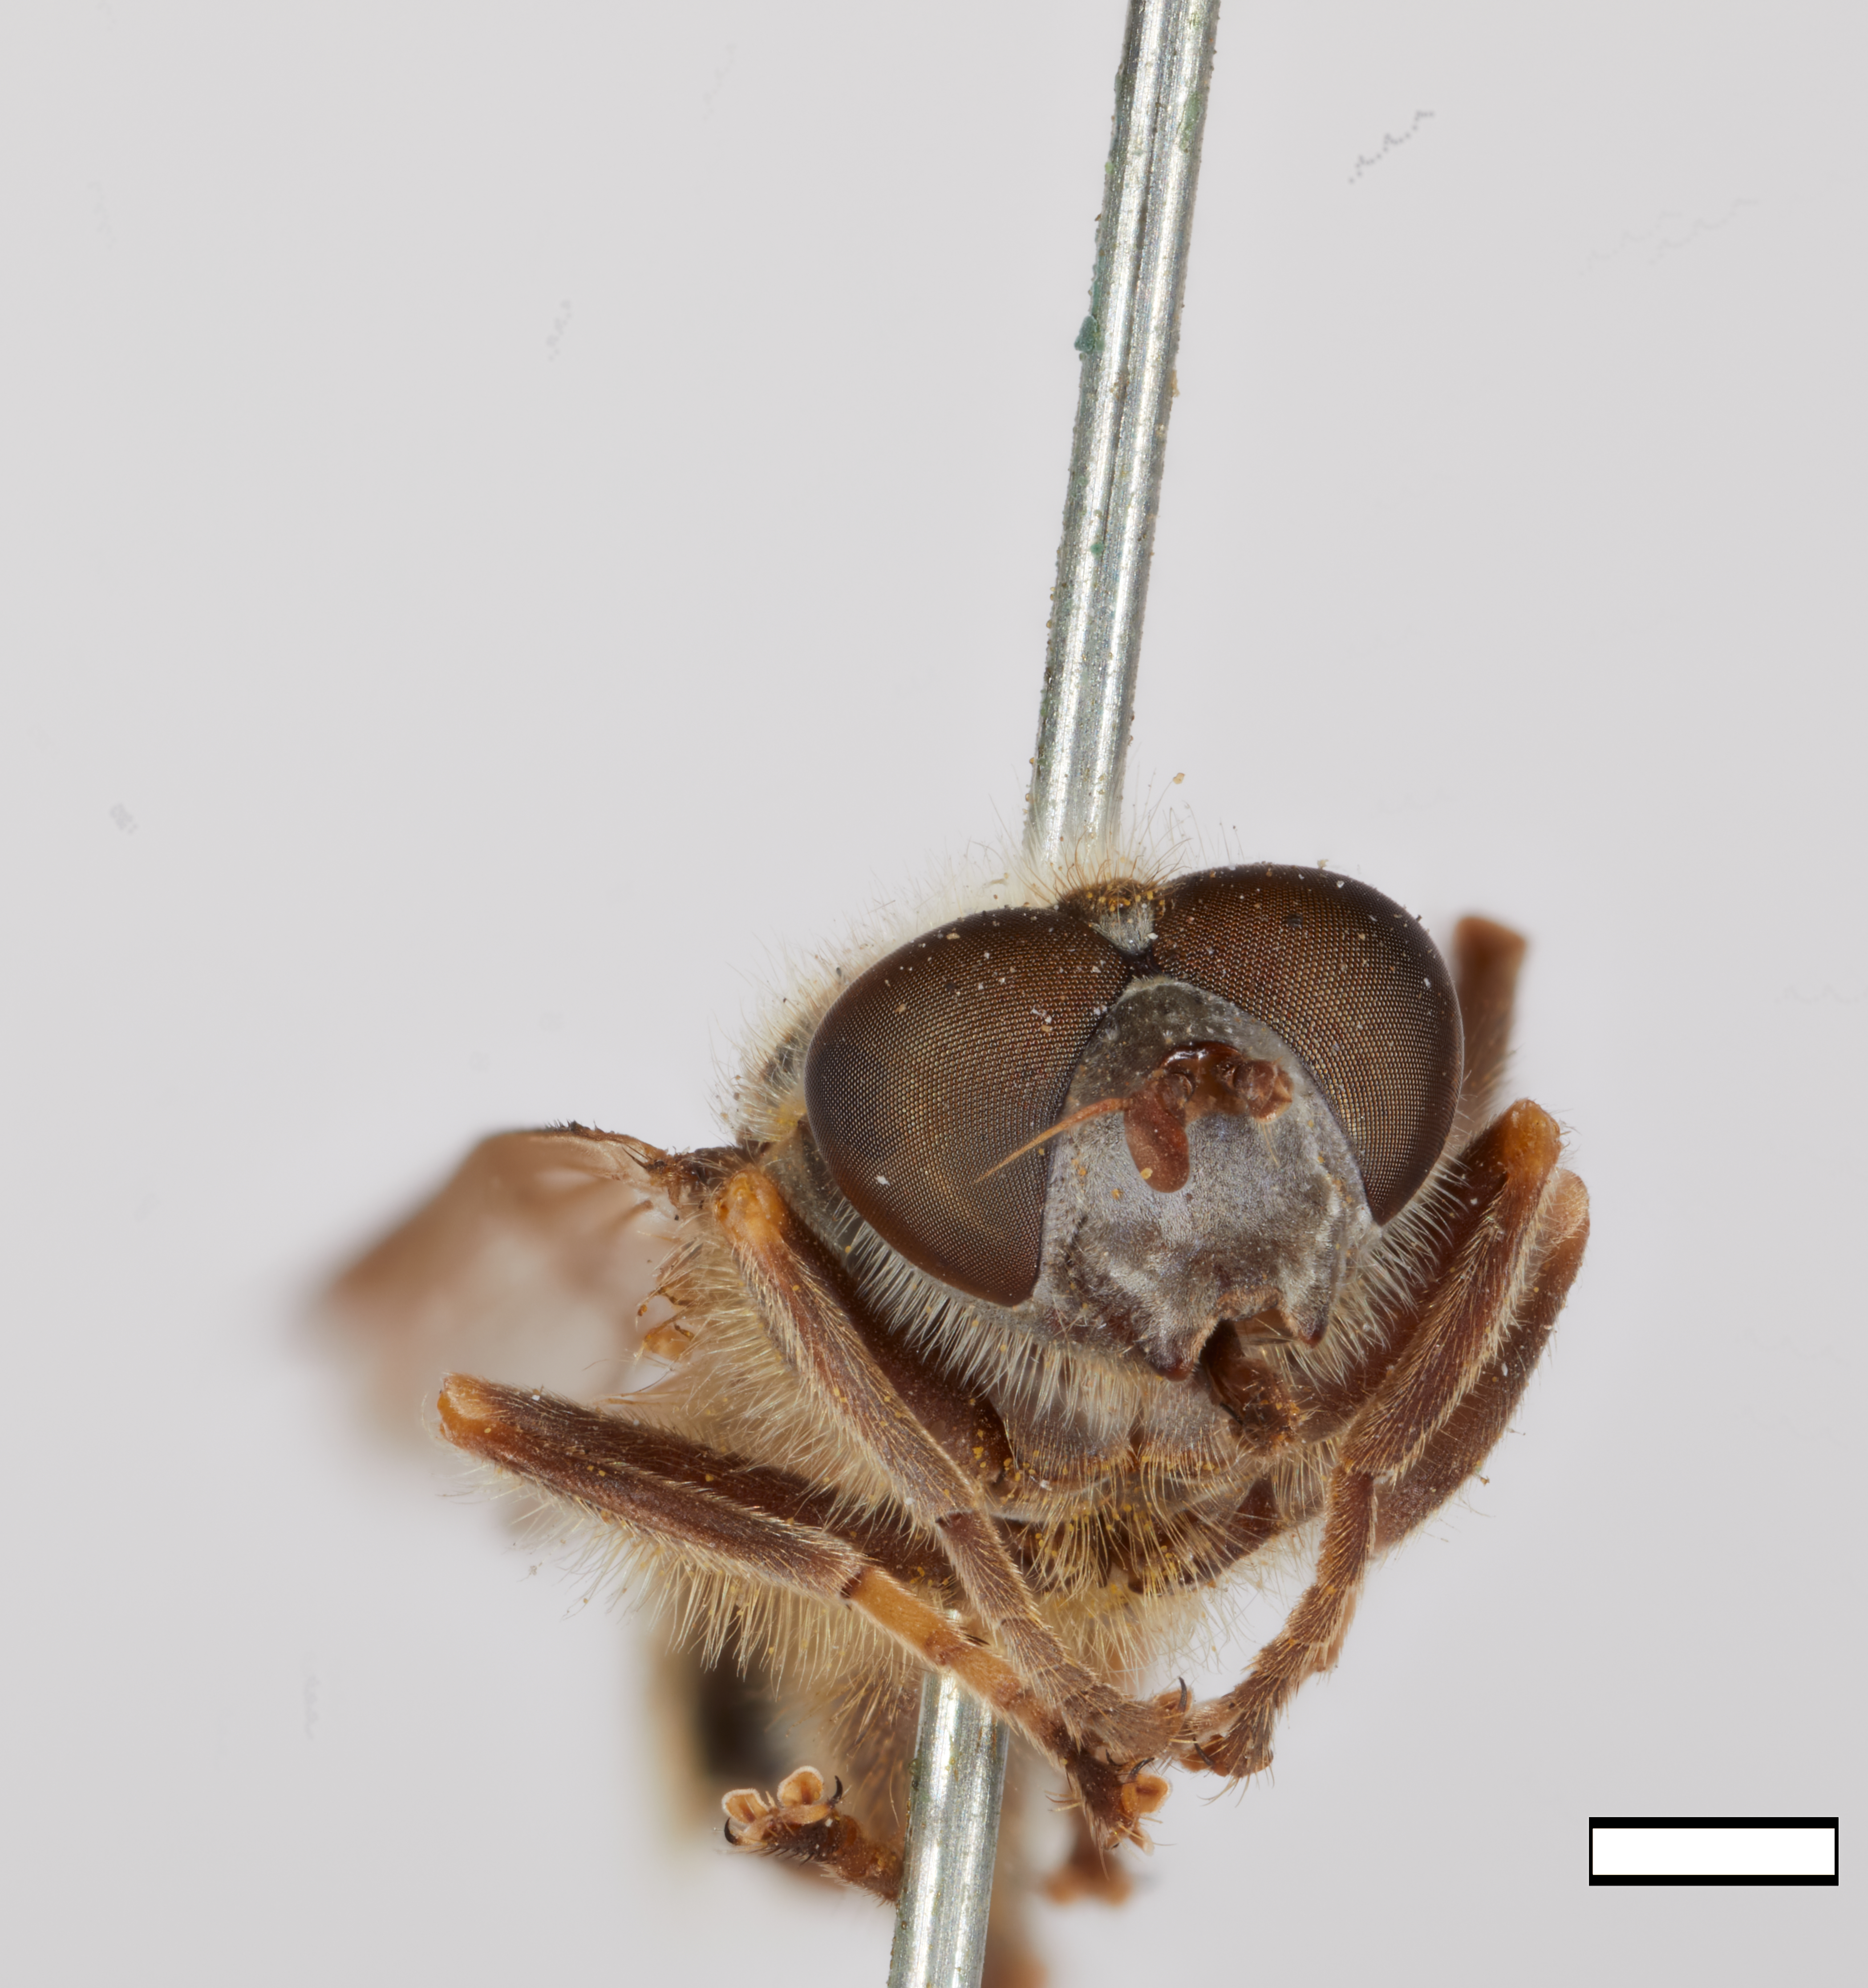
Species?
Brachypalpus parvus
